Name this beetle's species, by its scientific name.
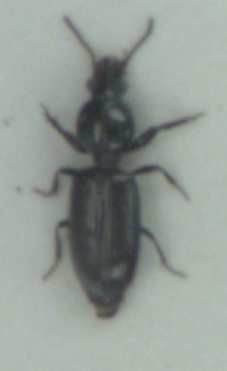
Dyschirius salinus
